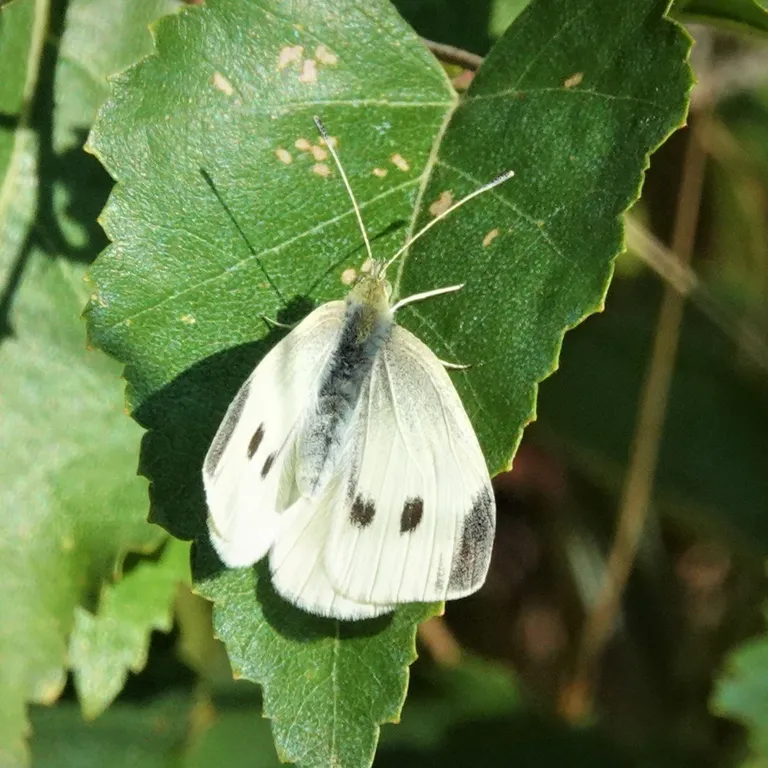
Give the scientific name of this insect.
Pieris rapae
